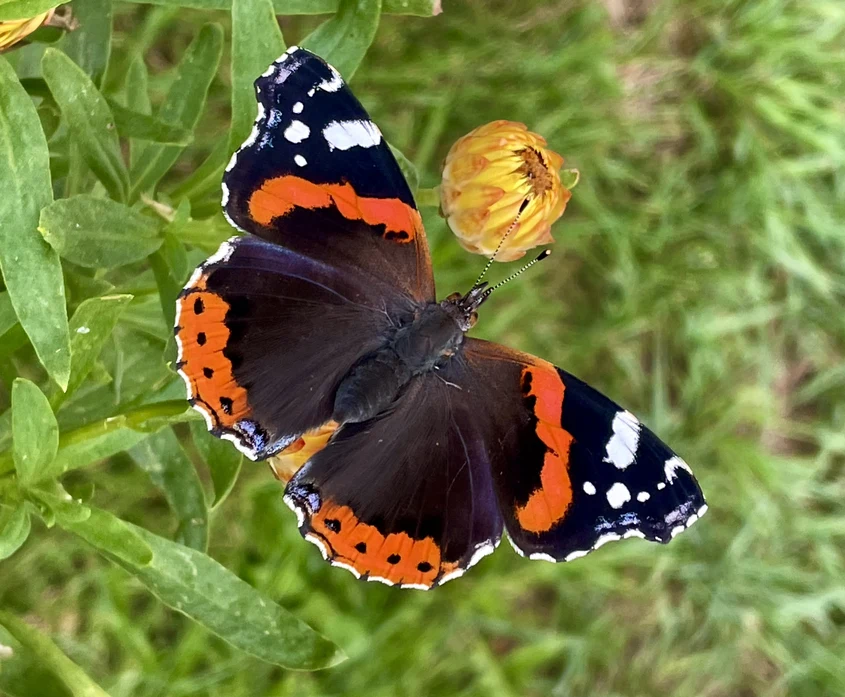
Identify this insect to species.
Vanessa atalanta
